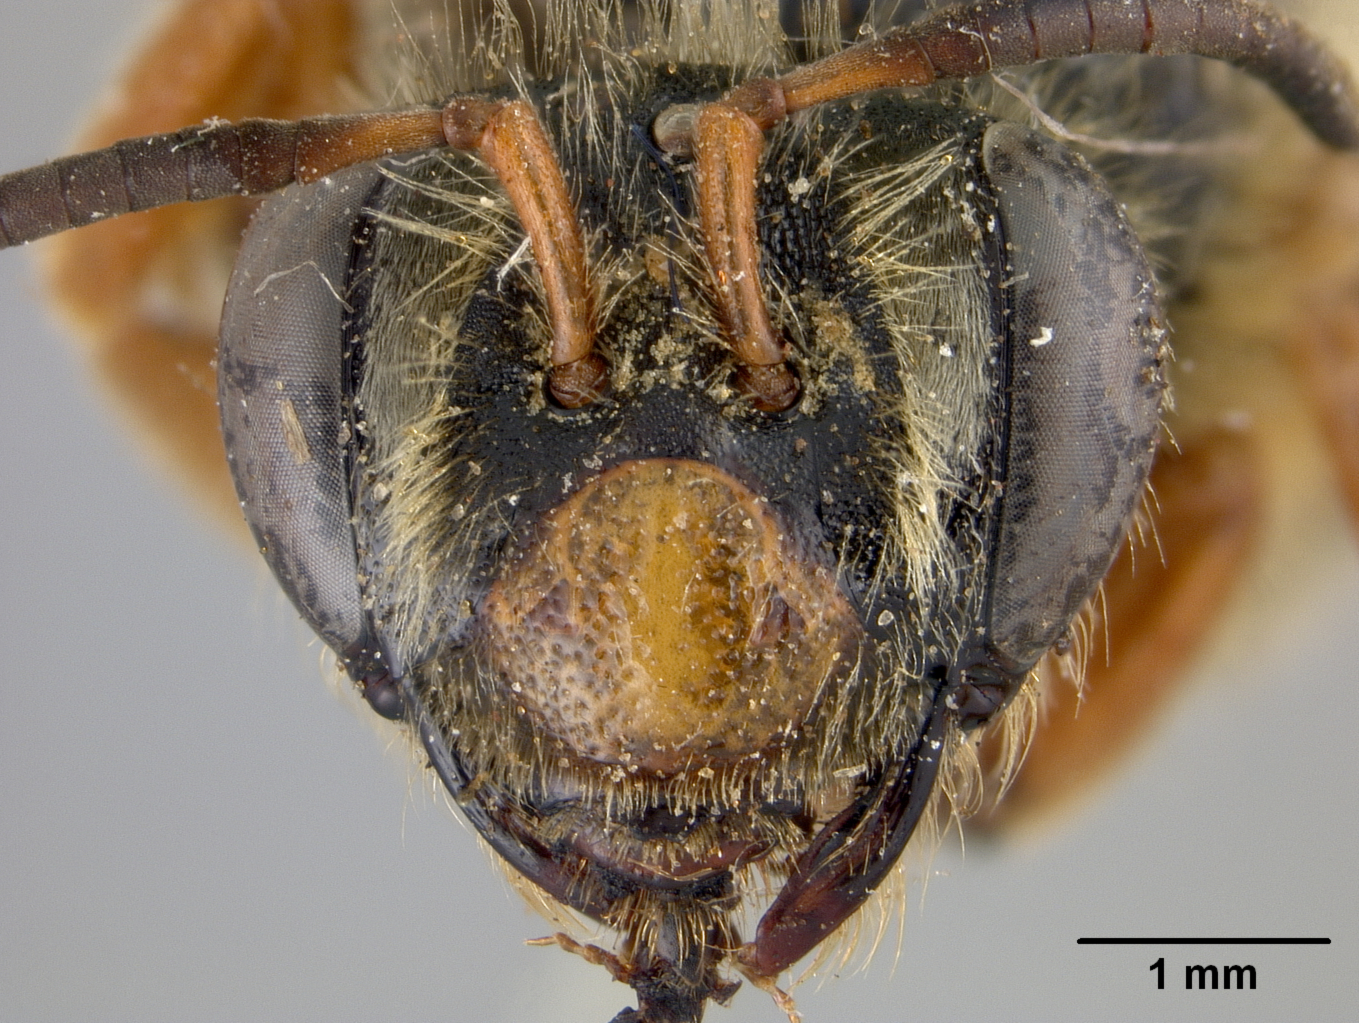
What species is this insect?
Andrena prunorum
